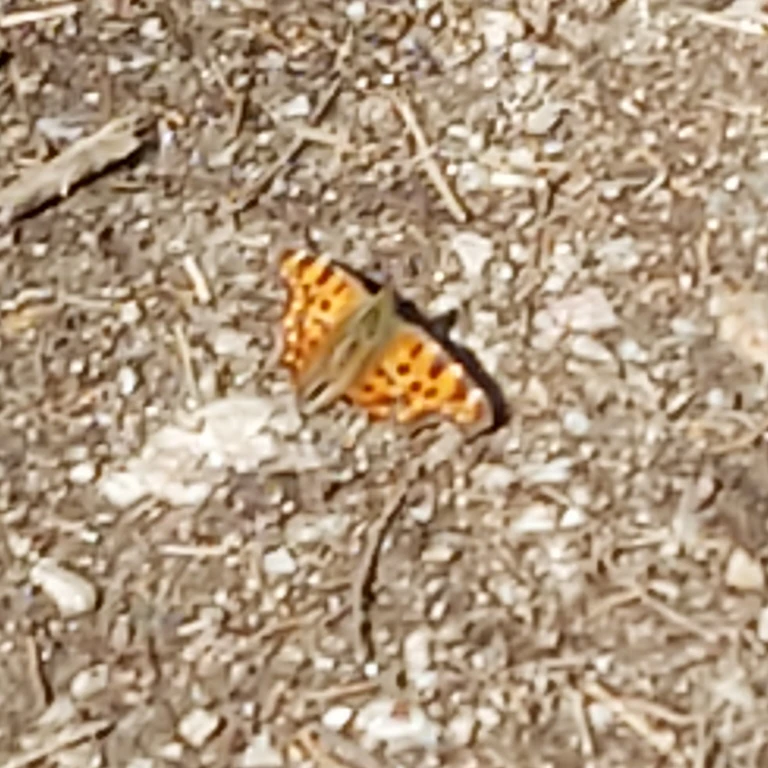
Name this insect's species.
Polygonia c-album
